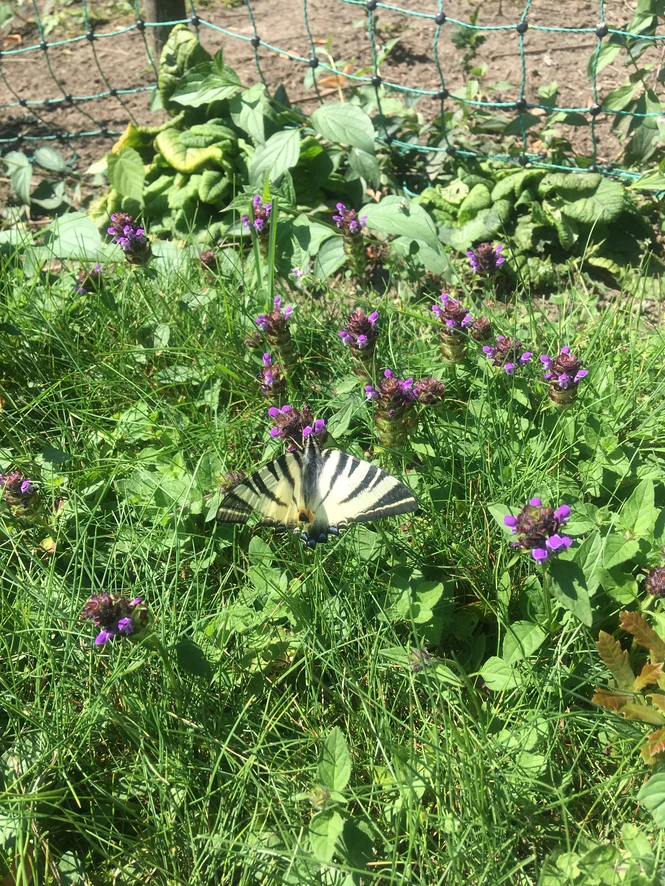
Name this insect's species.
Iphiclides podalirius
